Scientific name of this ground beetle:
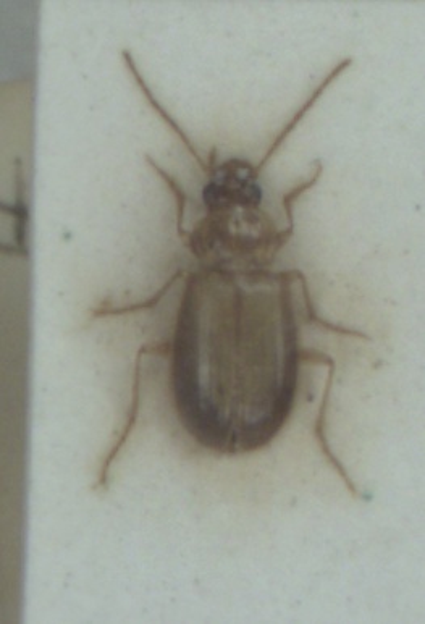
Ocys harpaloides
